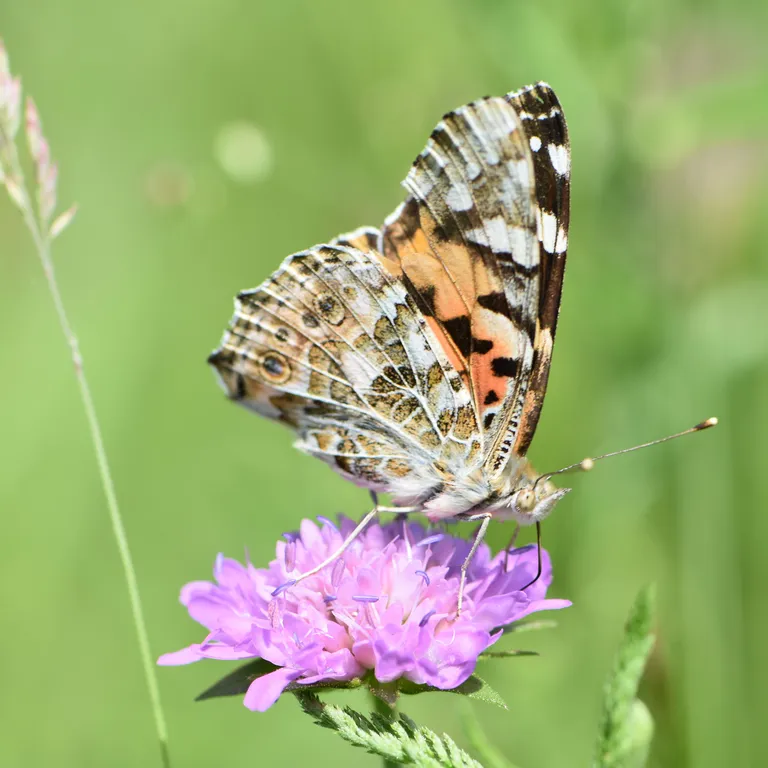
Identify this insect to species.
Vanessa cardui
